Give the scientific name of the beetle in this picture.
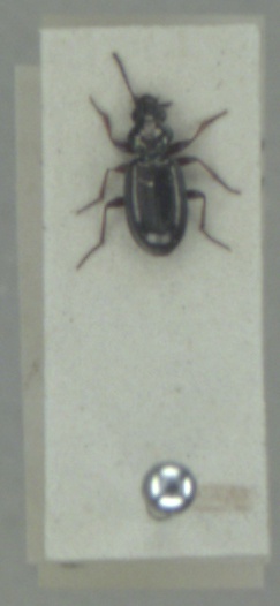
Bembidion properans
